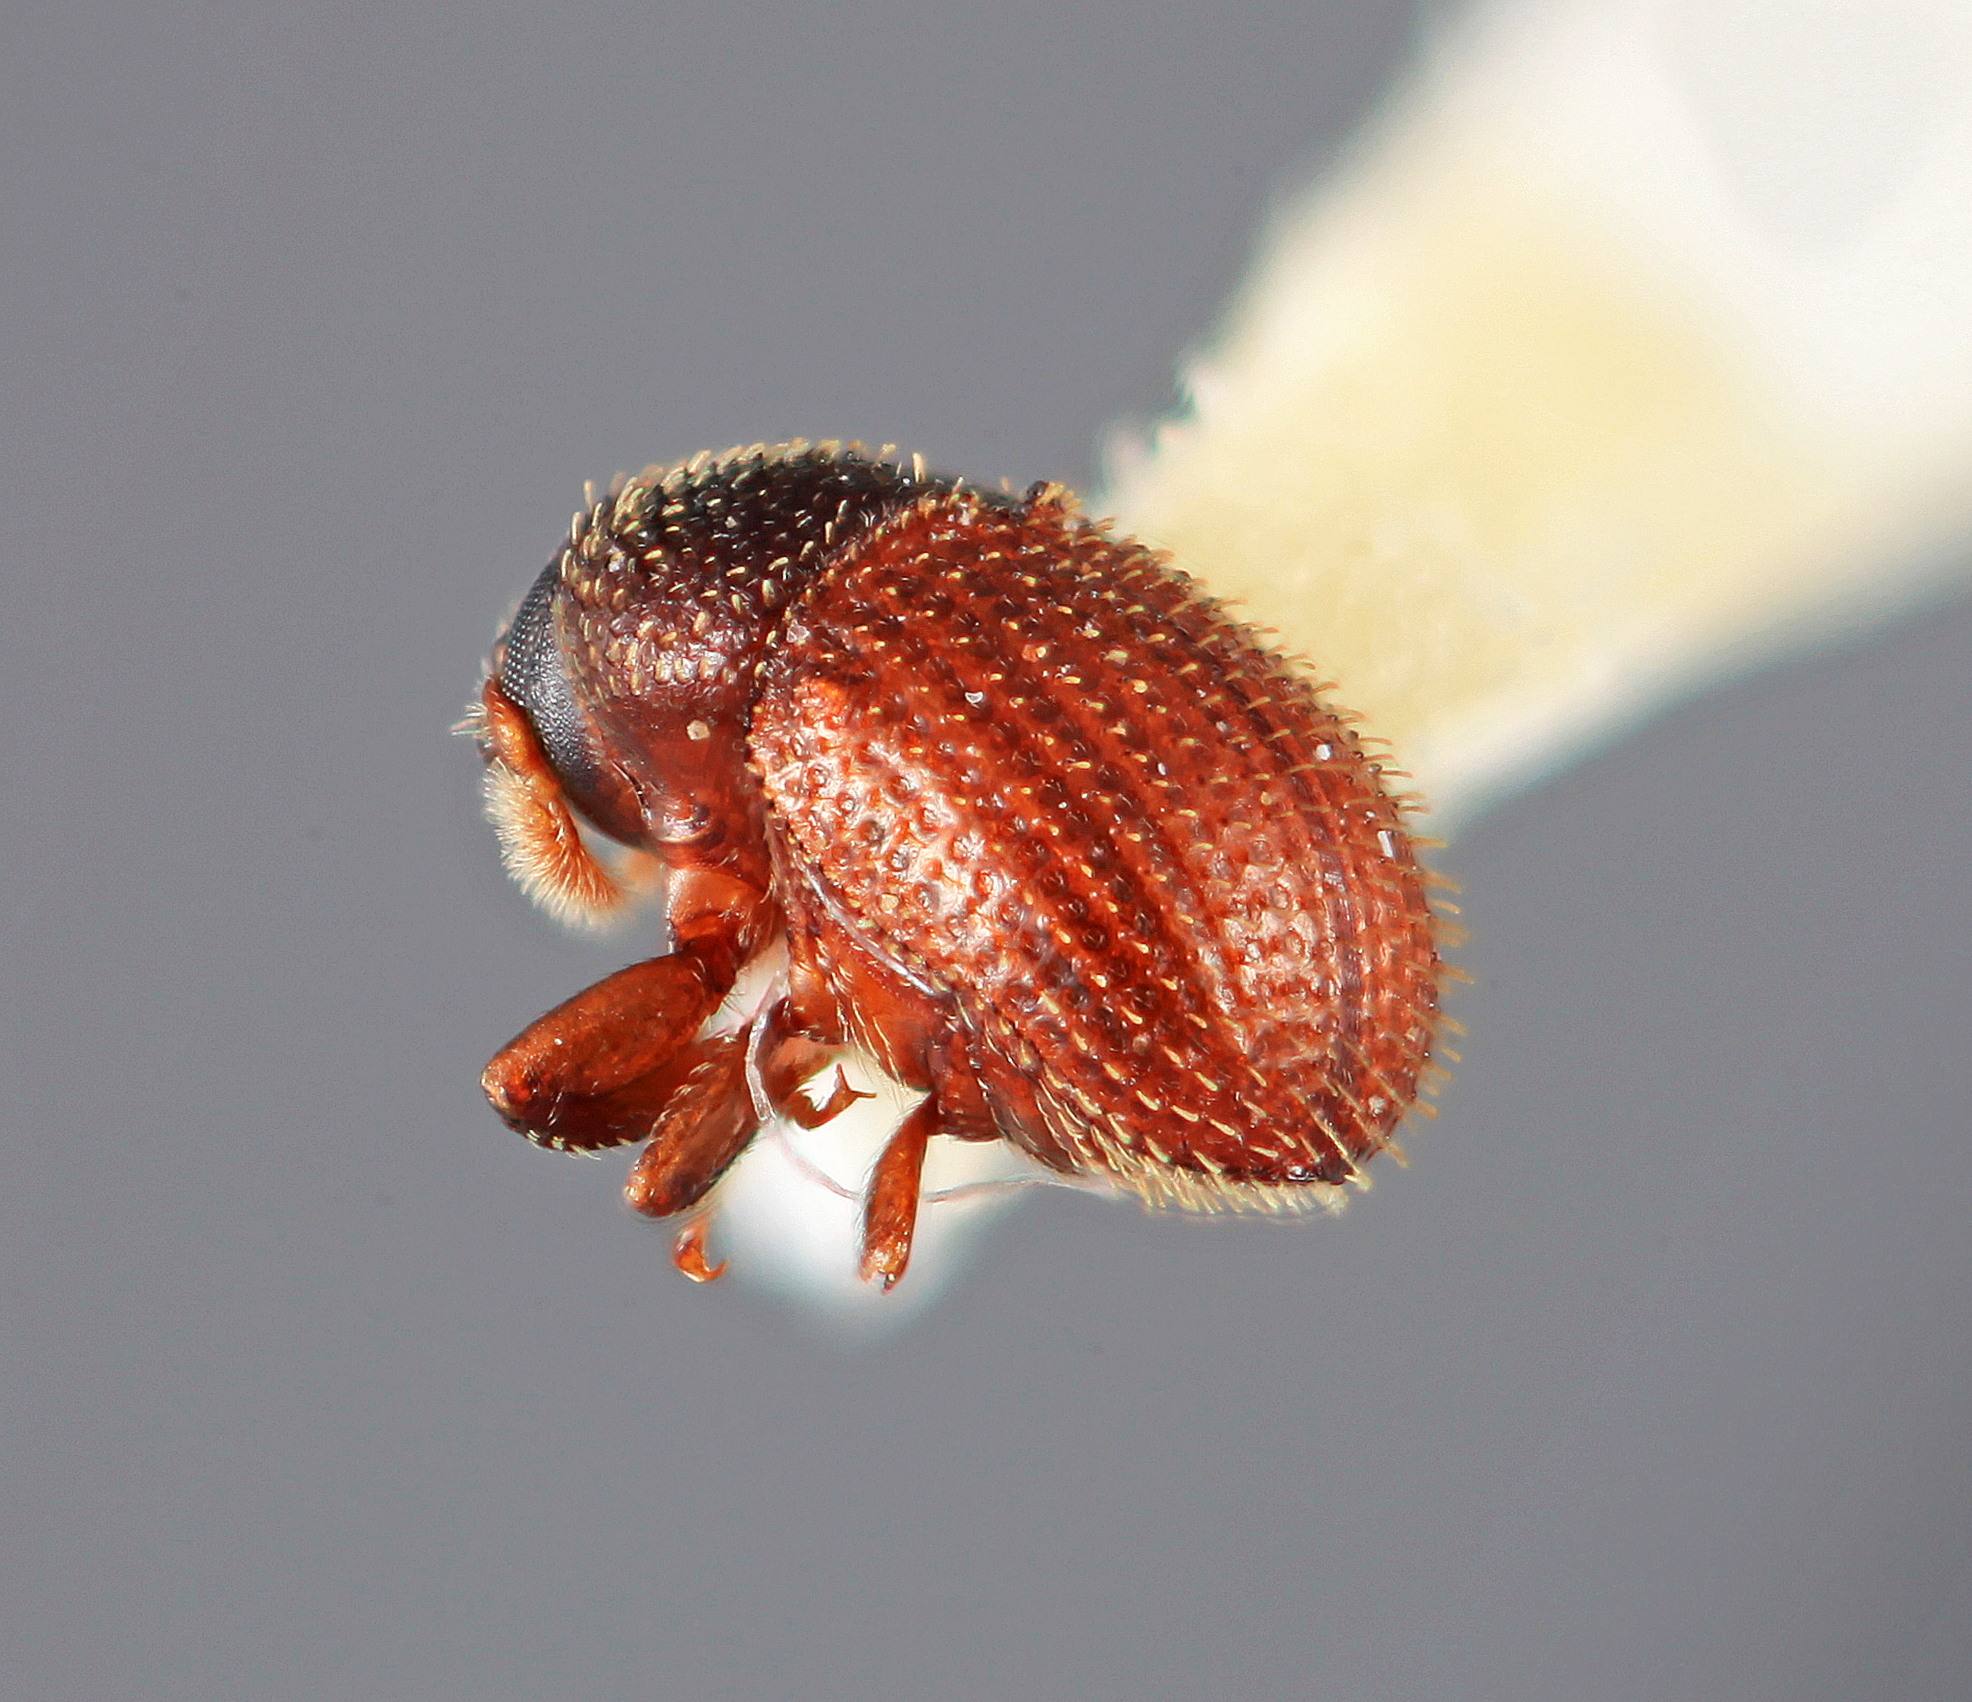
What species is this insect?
Chramesus cecropiae
